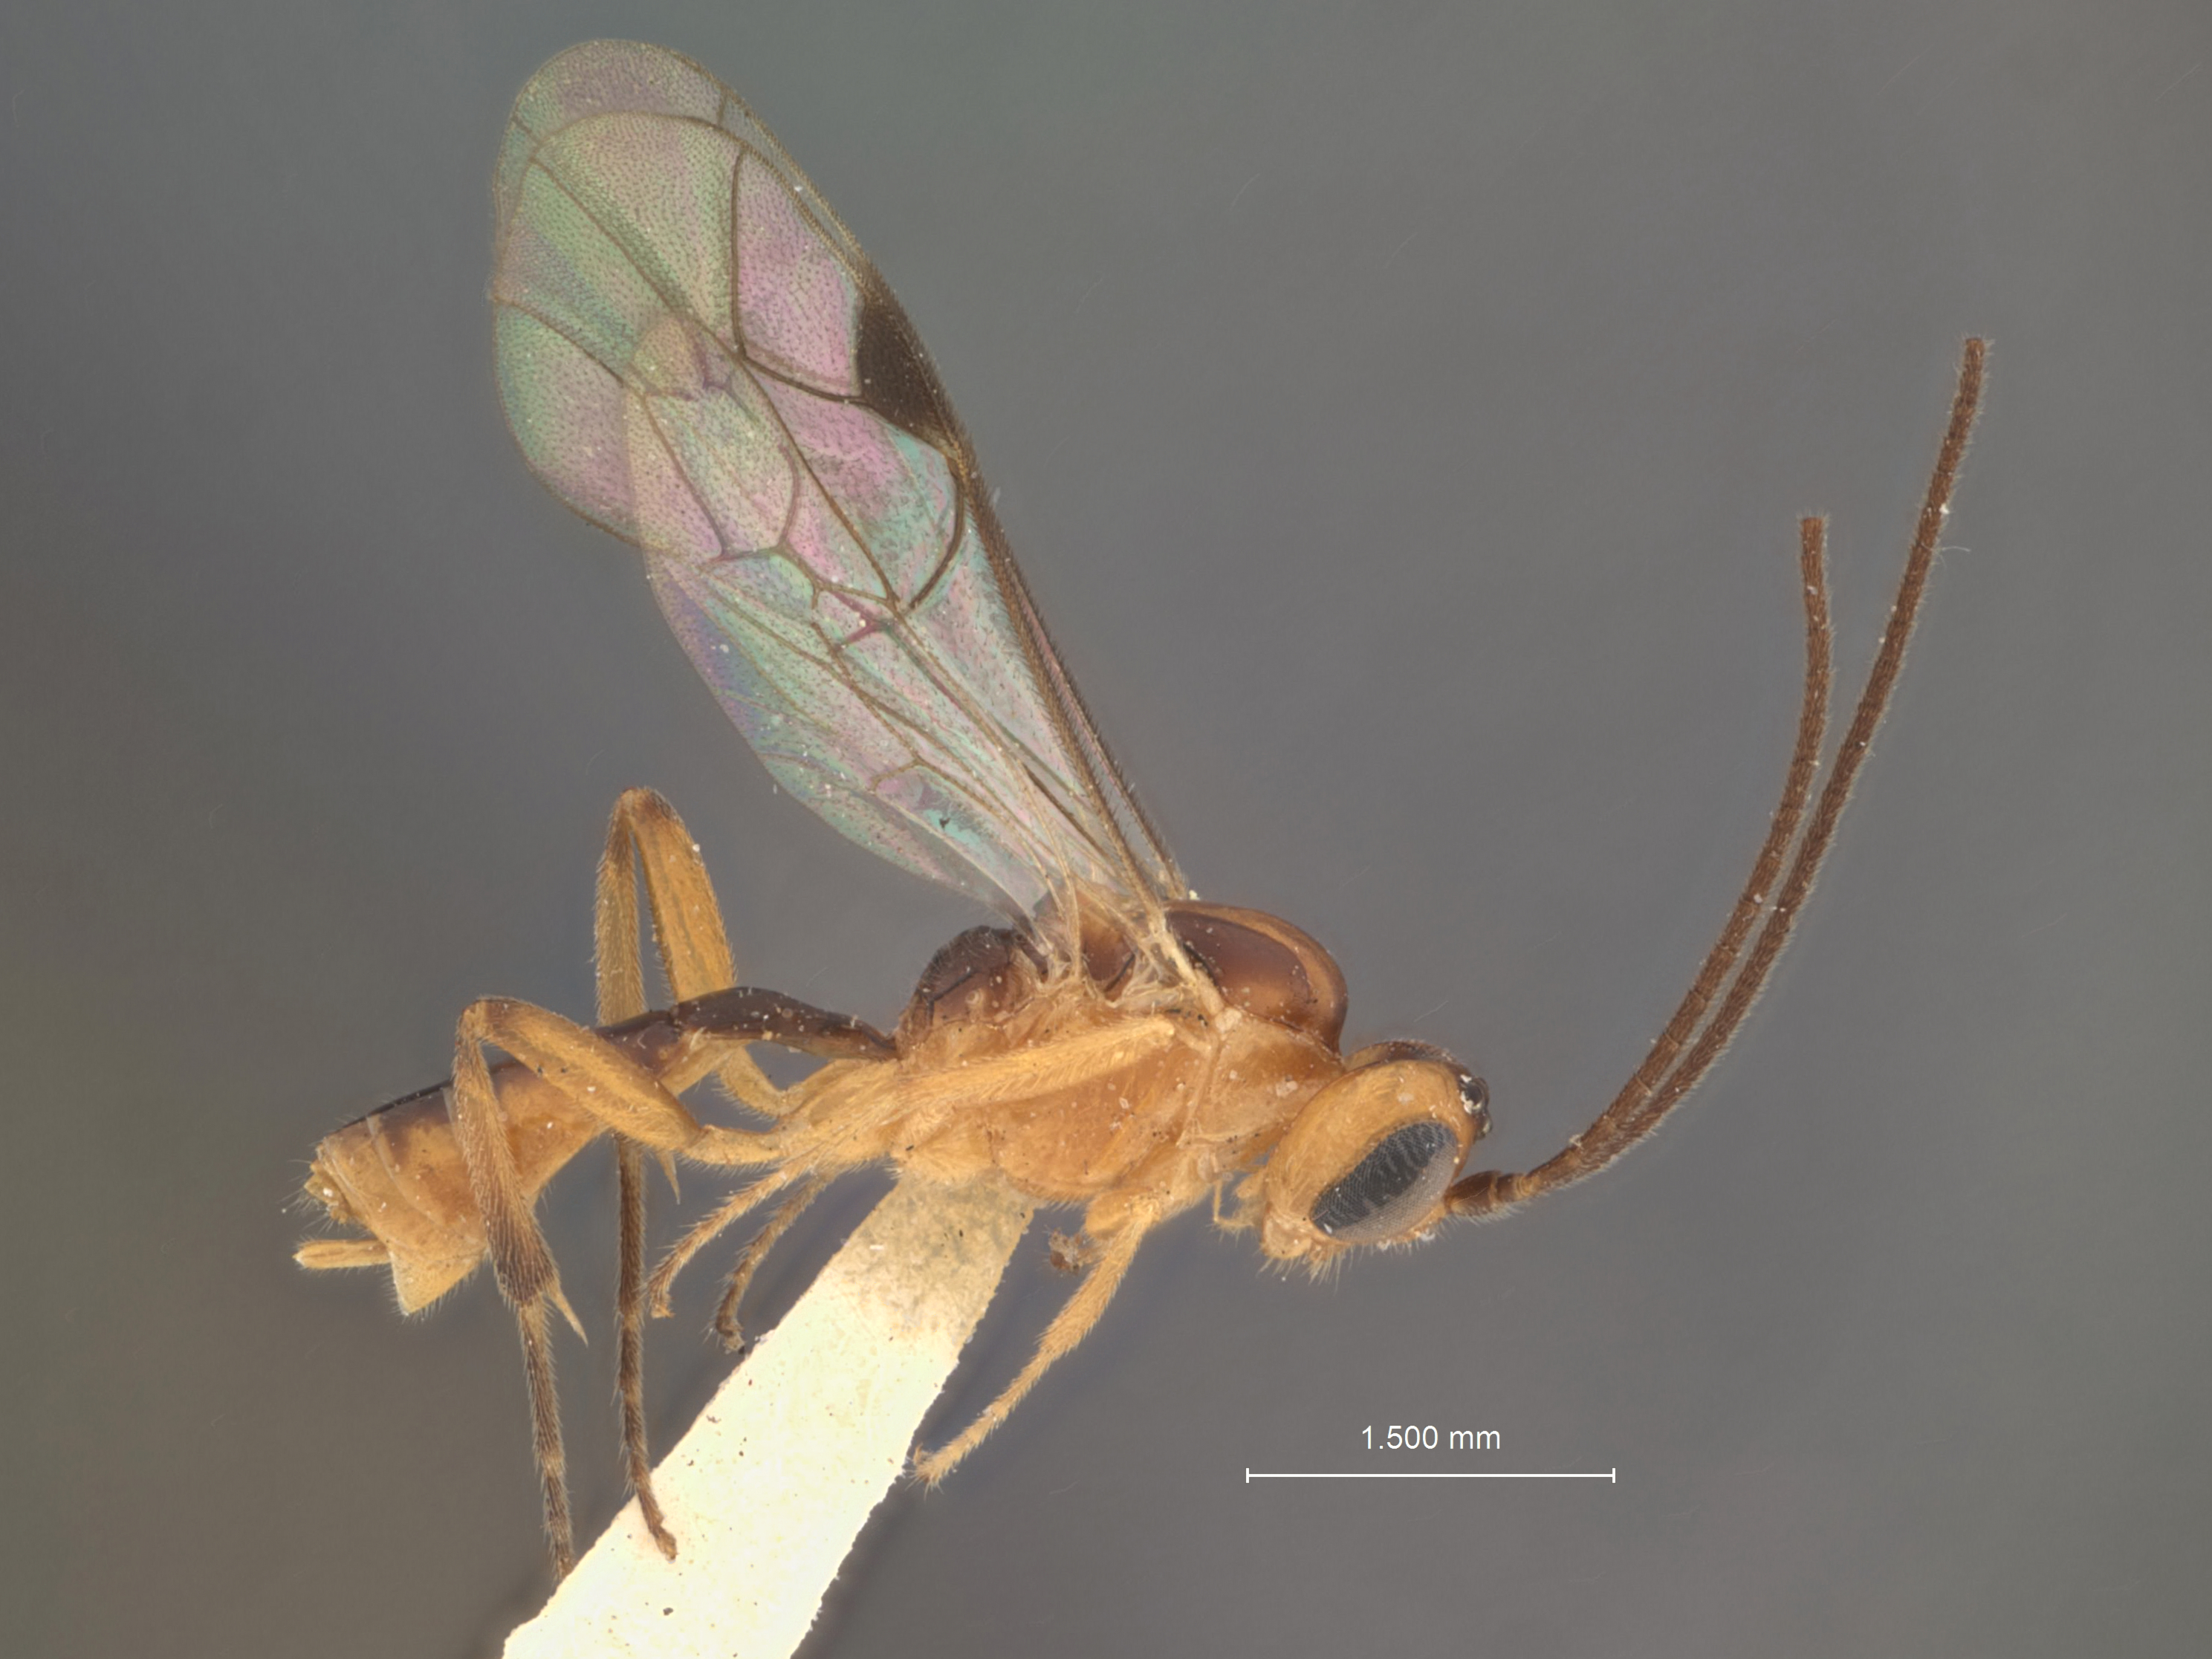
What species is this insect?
Homalomma eriocampoides
